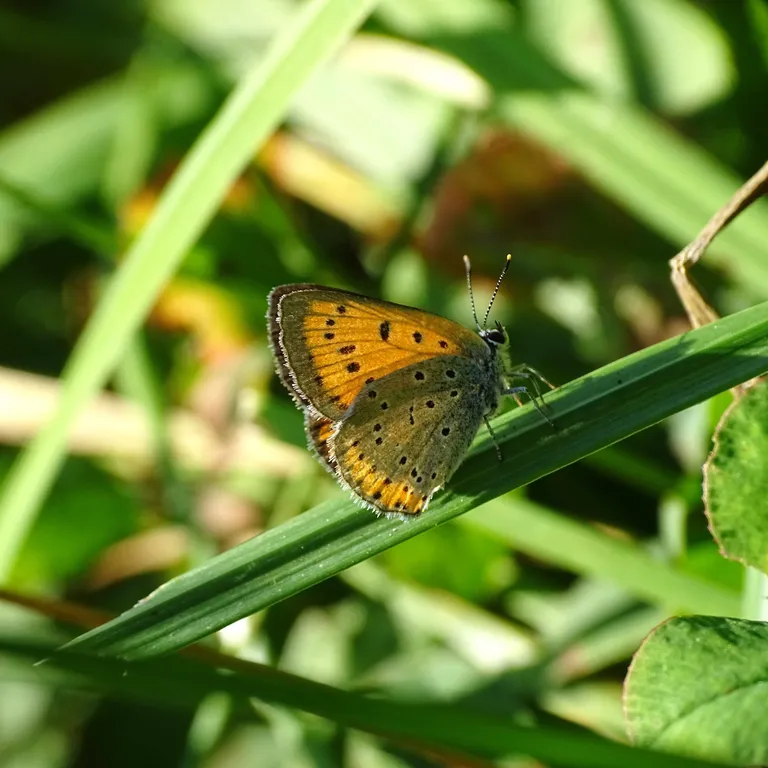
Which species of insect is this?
Lycaena dispar
